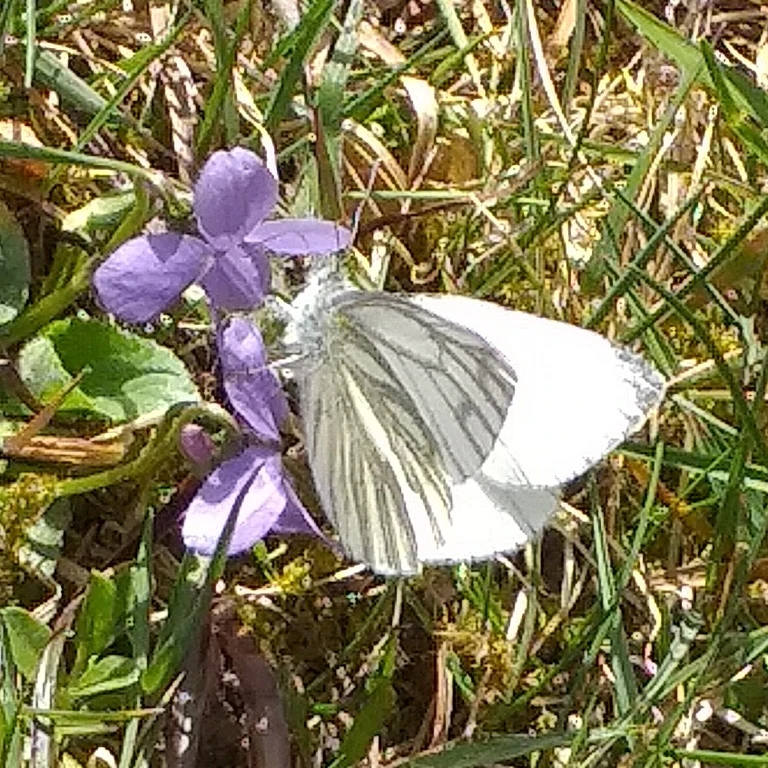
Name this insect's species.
Pieris napi
